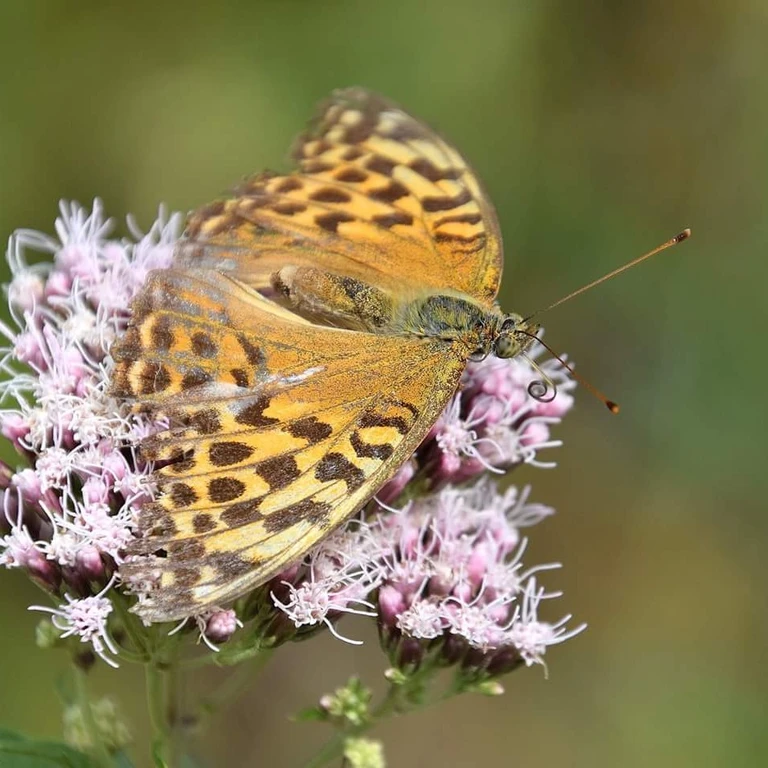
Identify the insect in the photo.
Argynnis paphia
